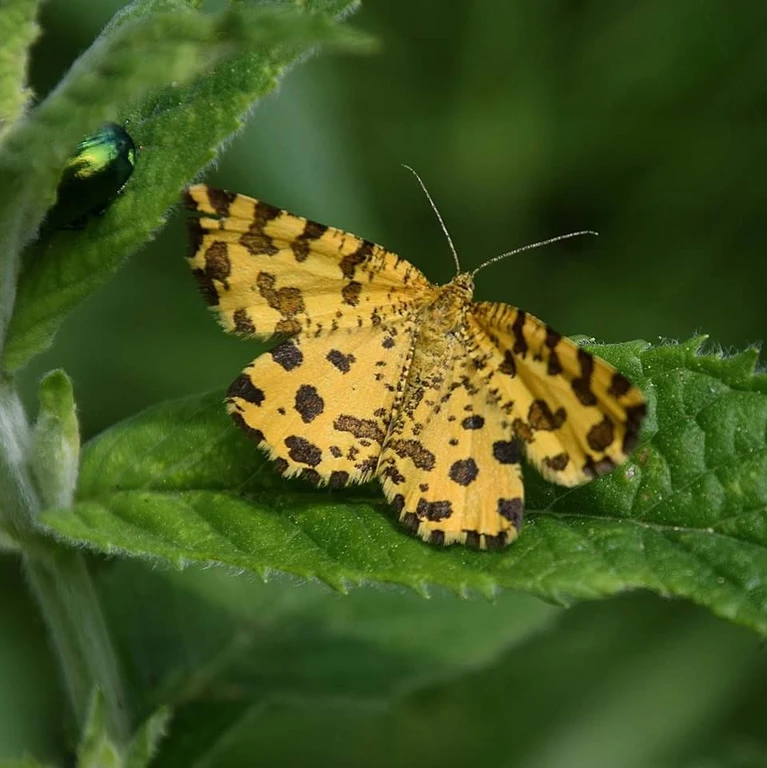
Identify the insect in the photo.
Pseudopanthera macularia
